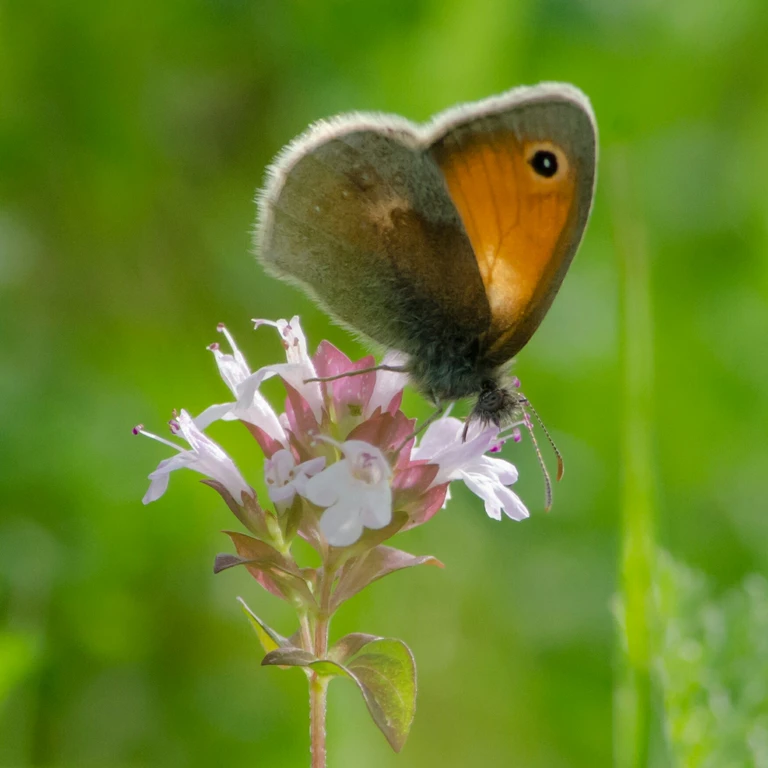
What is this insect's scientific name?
Coenonympha pamphilus
